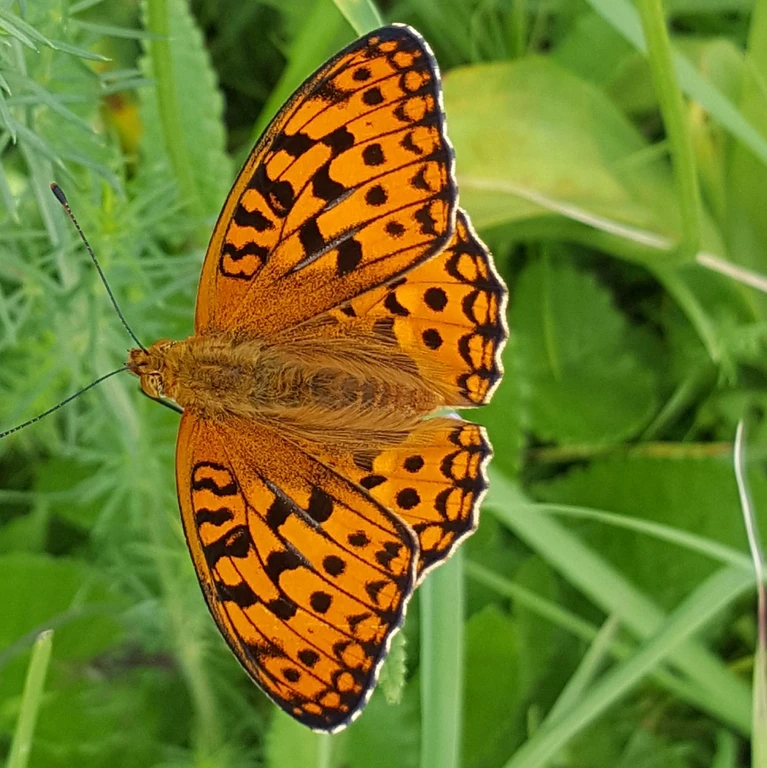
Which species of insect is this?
Fabriciana adippe
